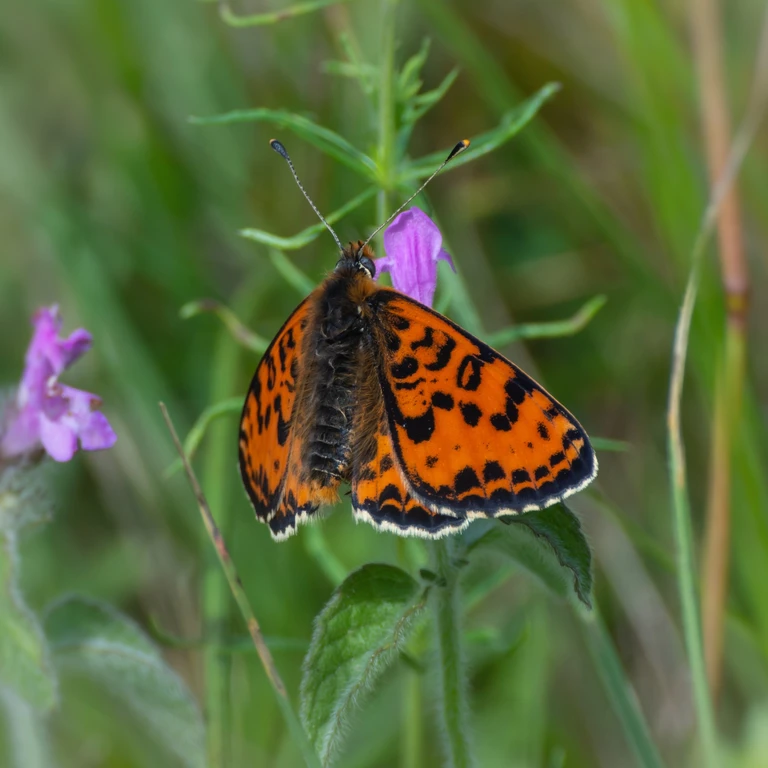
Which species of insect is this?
Melitaea didyma
